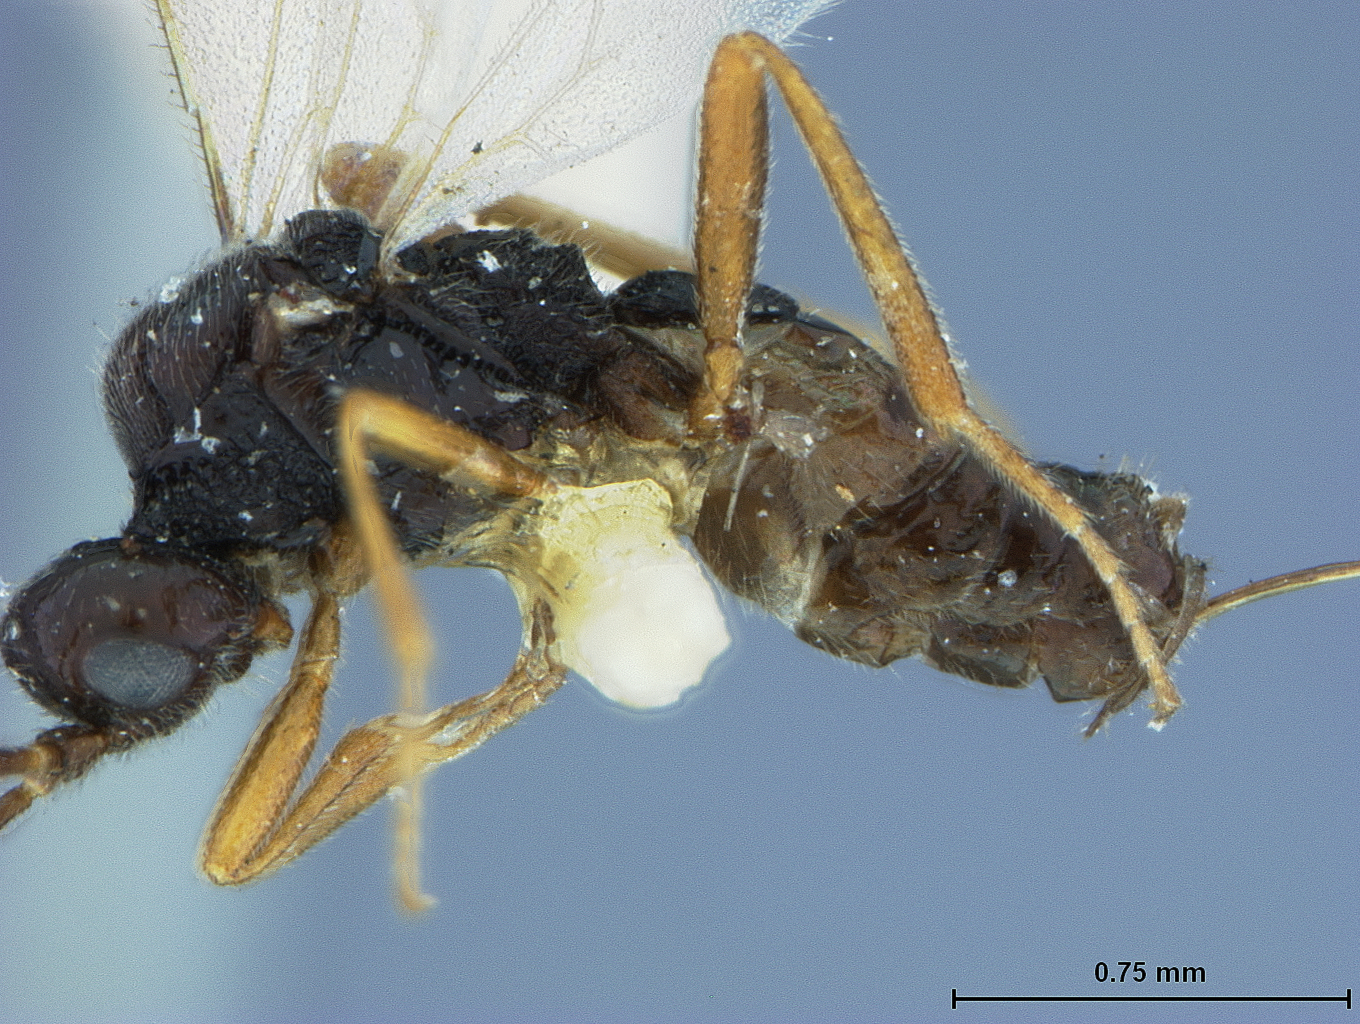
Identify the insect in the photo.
Dimeris rufipes
